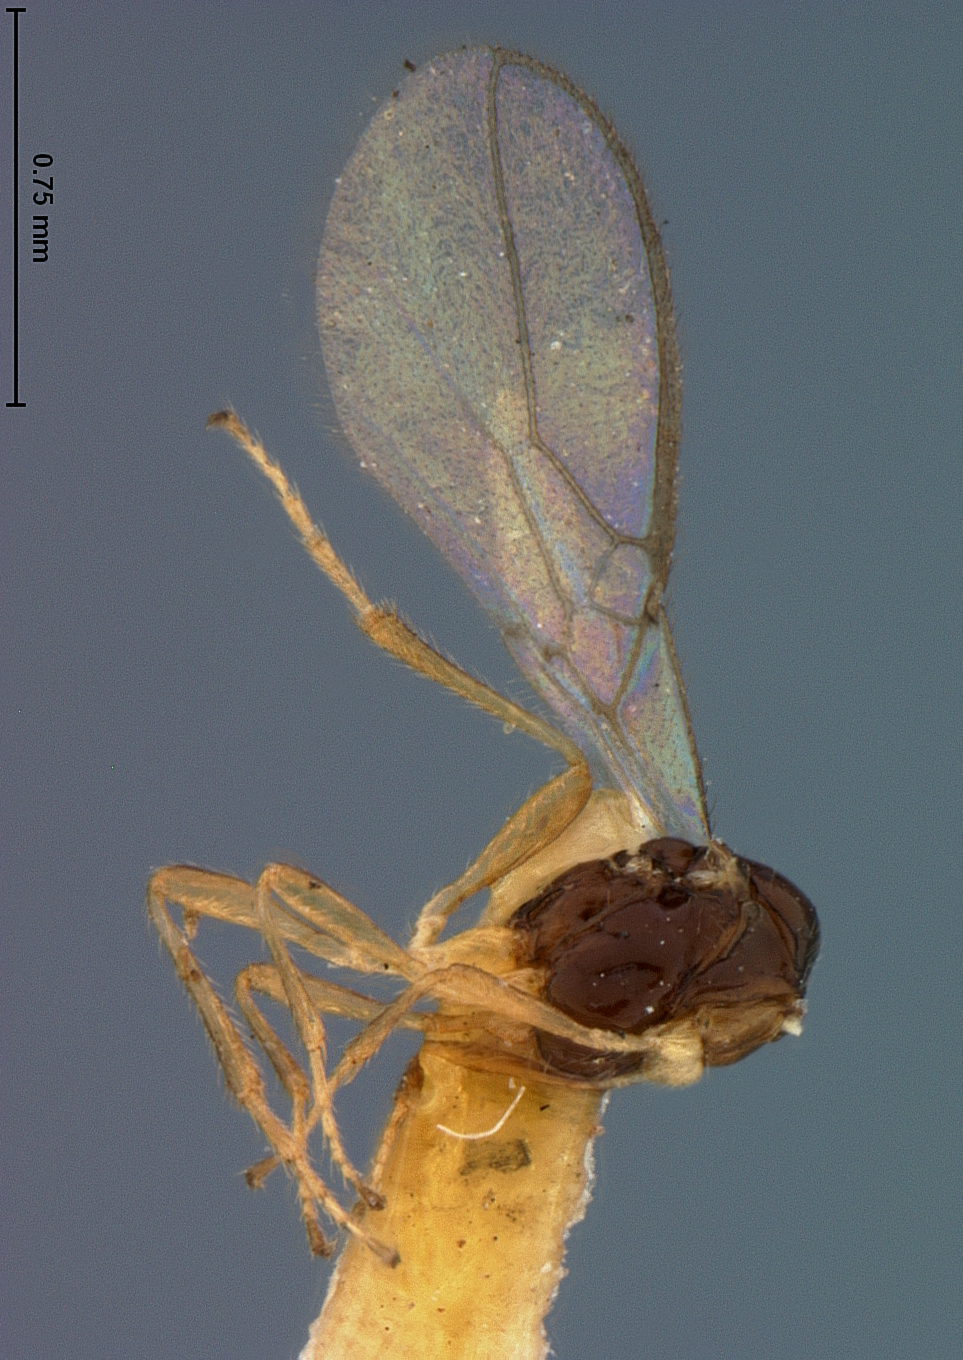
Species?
Aspilota cultrata
